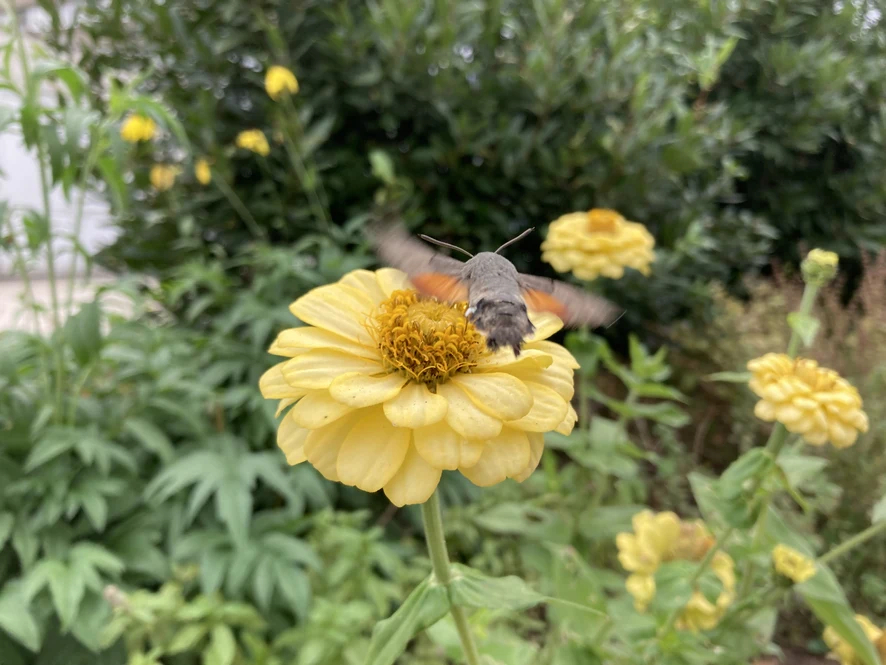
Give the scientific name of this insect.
Macroglossum stellatarum
